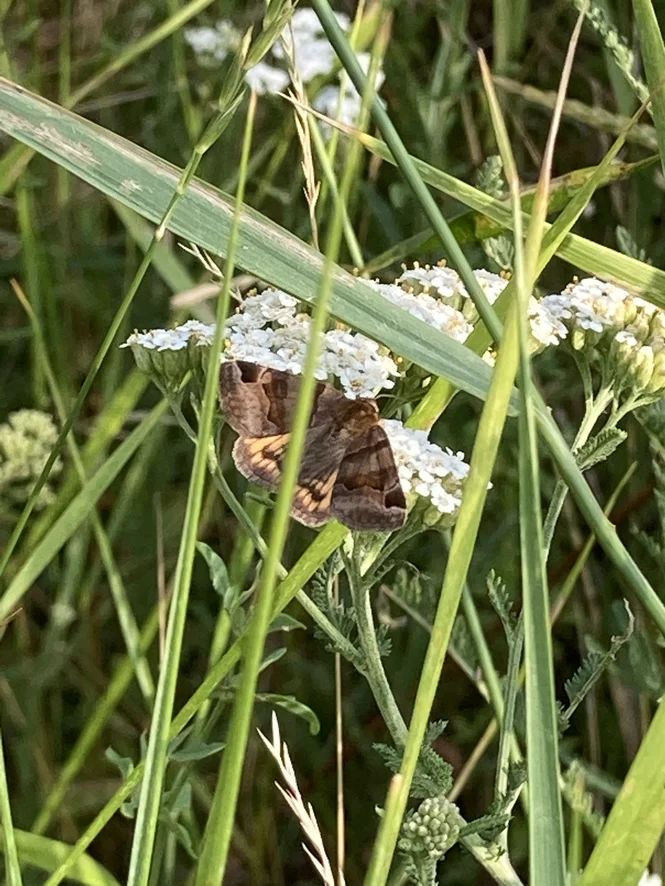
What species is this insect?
Euclidia glyphica
